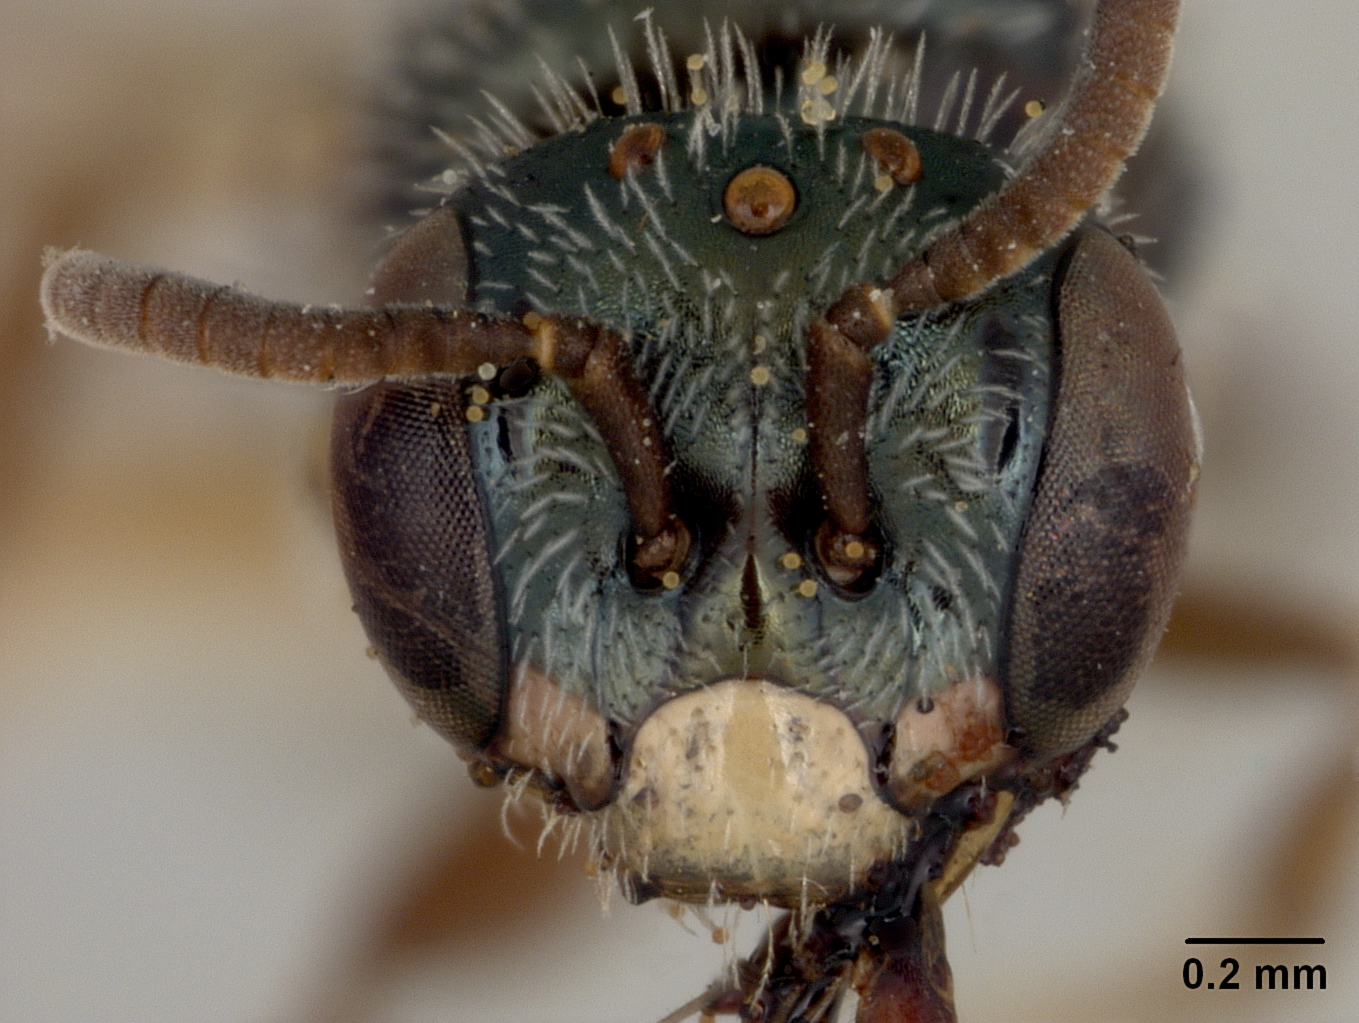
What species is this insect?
Perdita bishoppi
